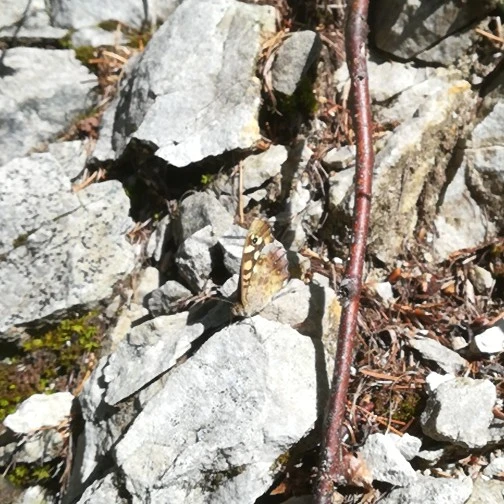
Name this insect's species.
Pararge aegeria
